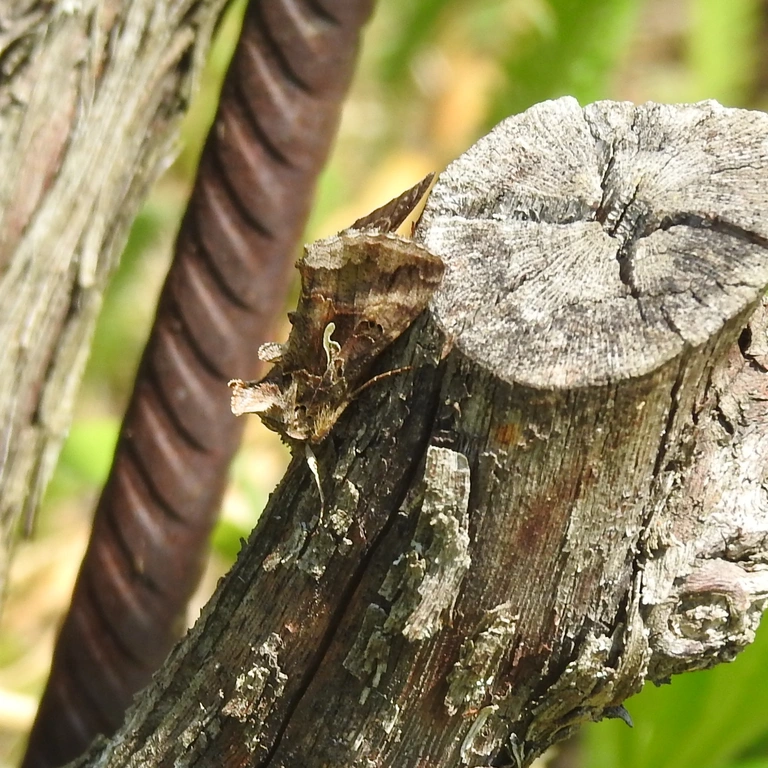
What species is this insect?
Autographa gamma
